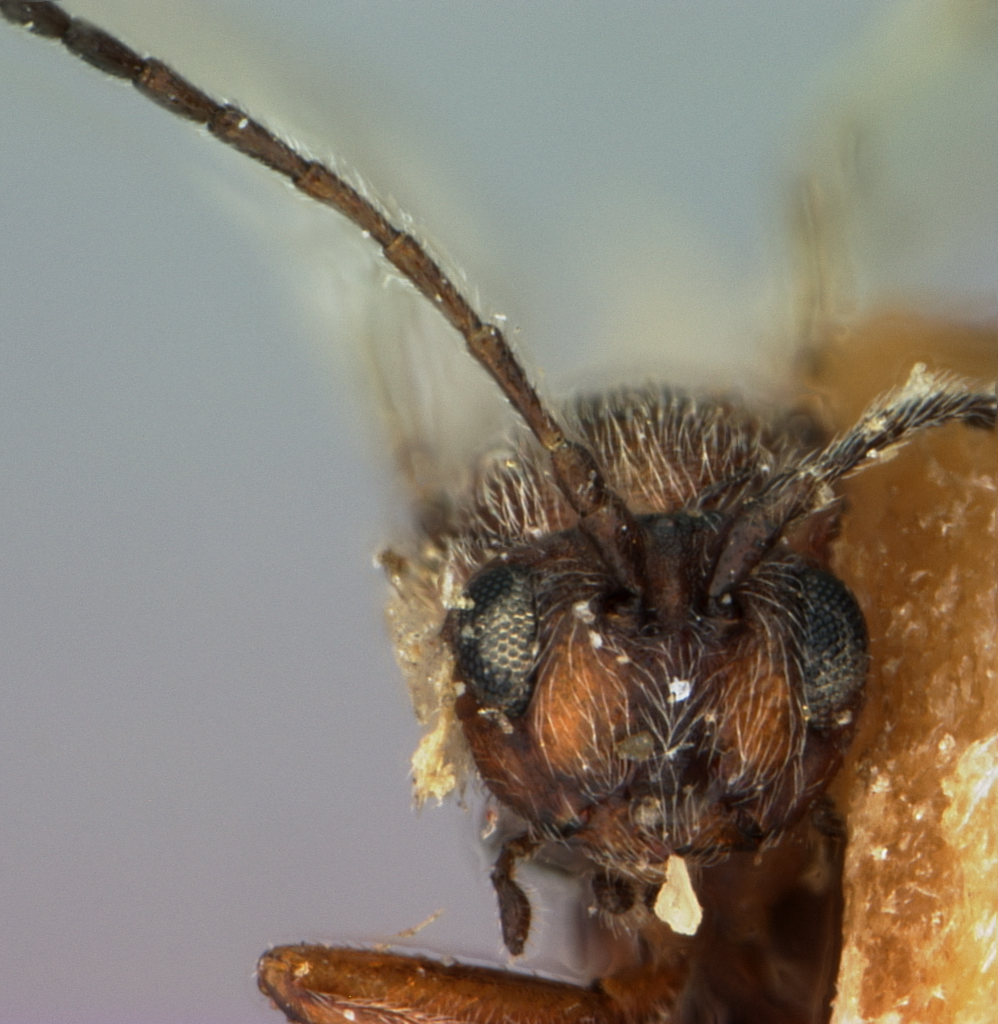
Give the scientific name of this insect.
Xanthoteras tubifaciens
